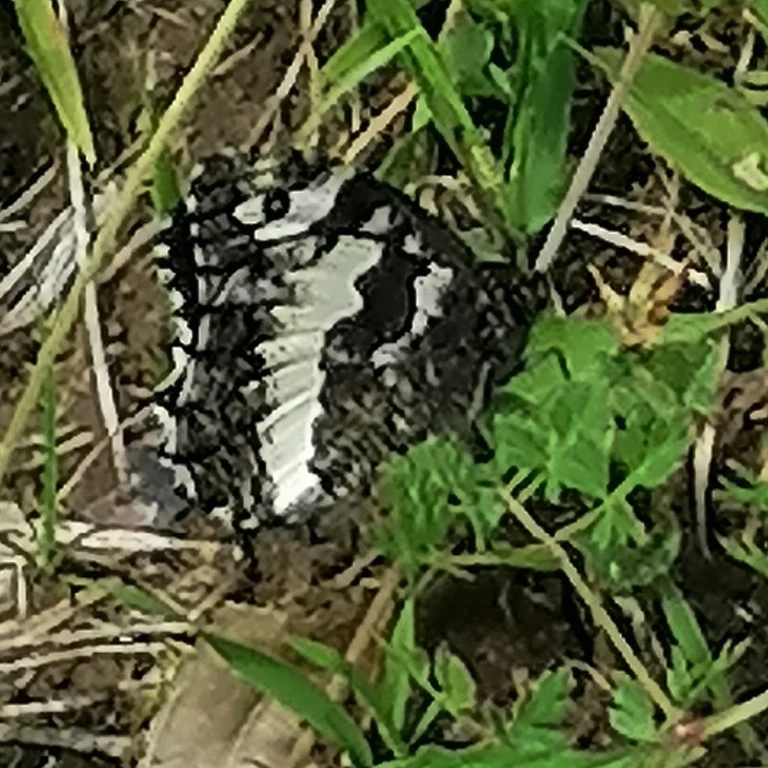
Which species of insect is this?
Brintesia circe
